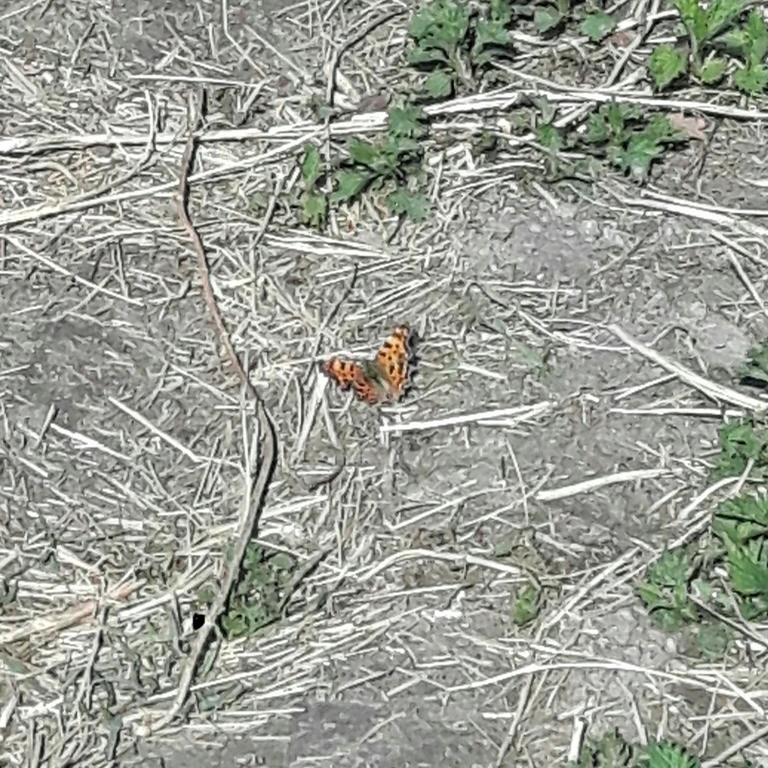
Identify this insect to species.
Polygonia c-album
